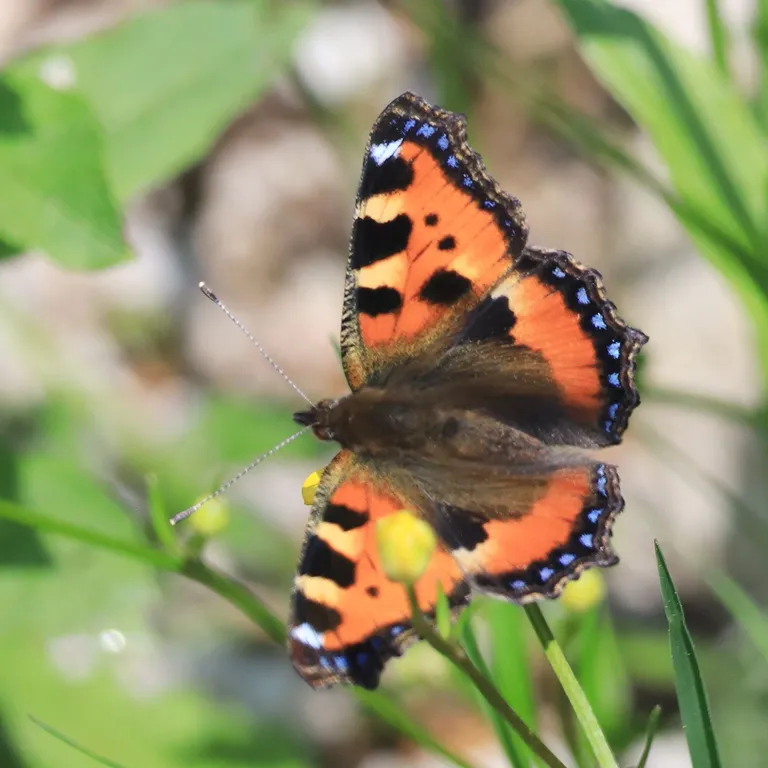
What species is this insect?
Aglais urticae
